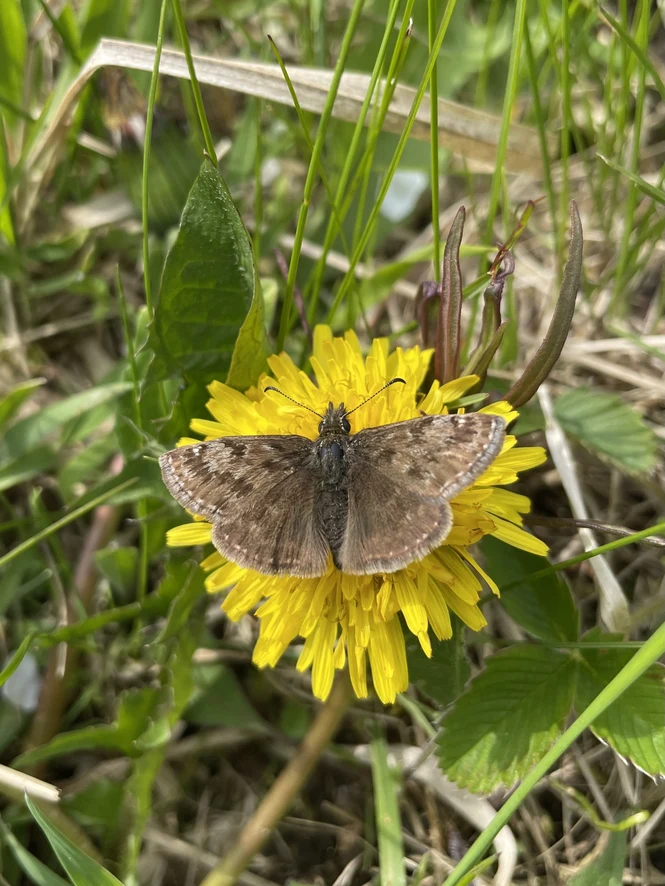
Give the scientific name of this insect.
Erynnis tages
